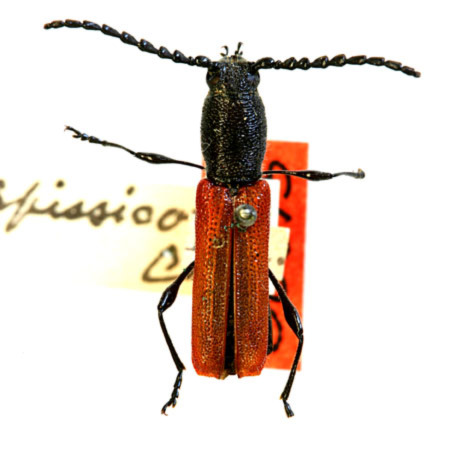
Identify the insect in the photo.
Ancylocera bicolor
